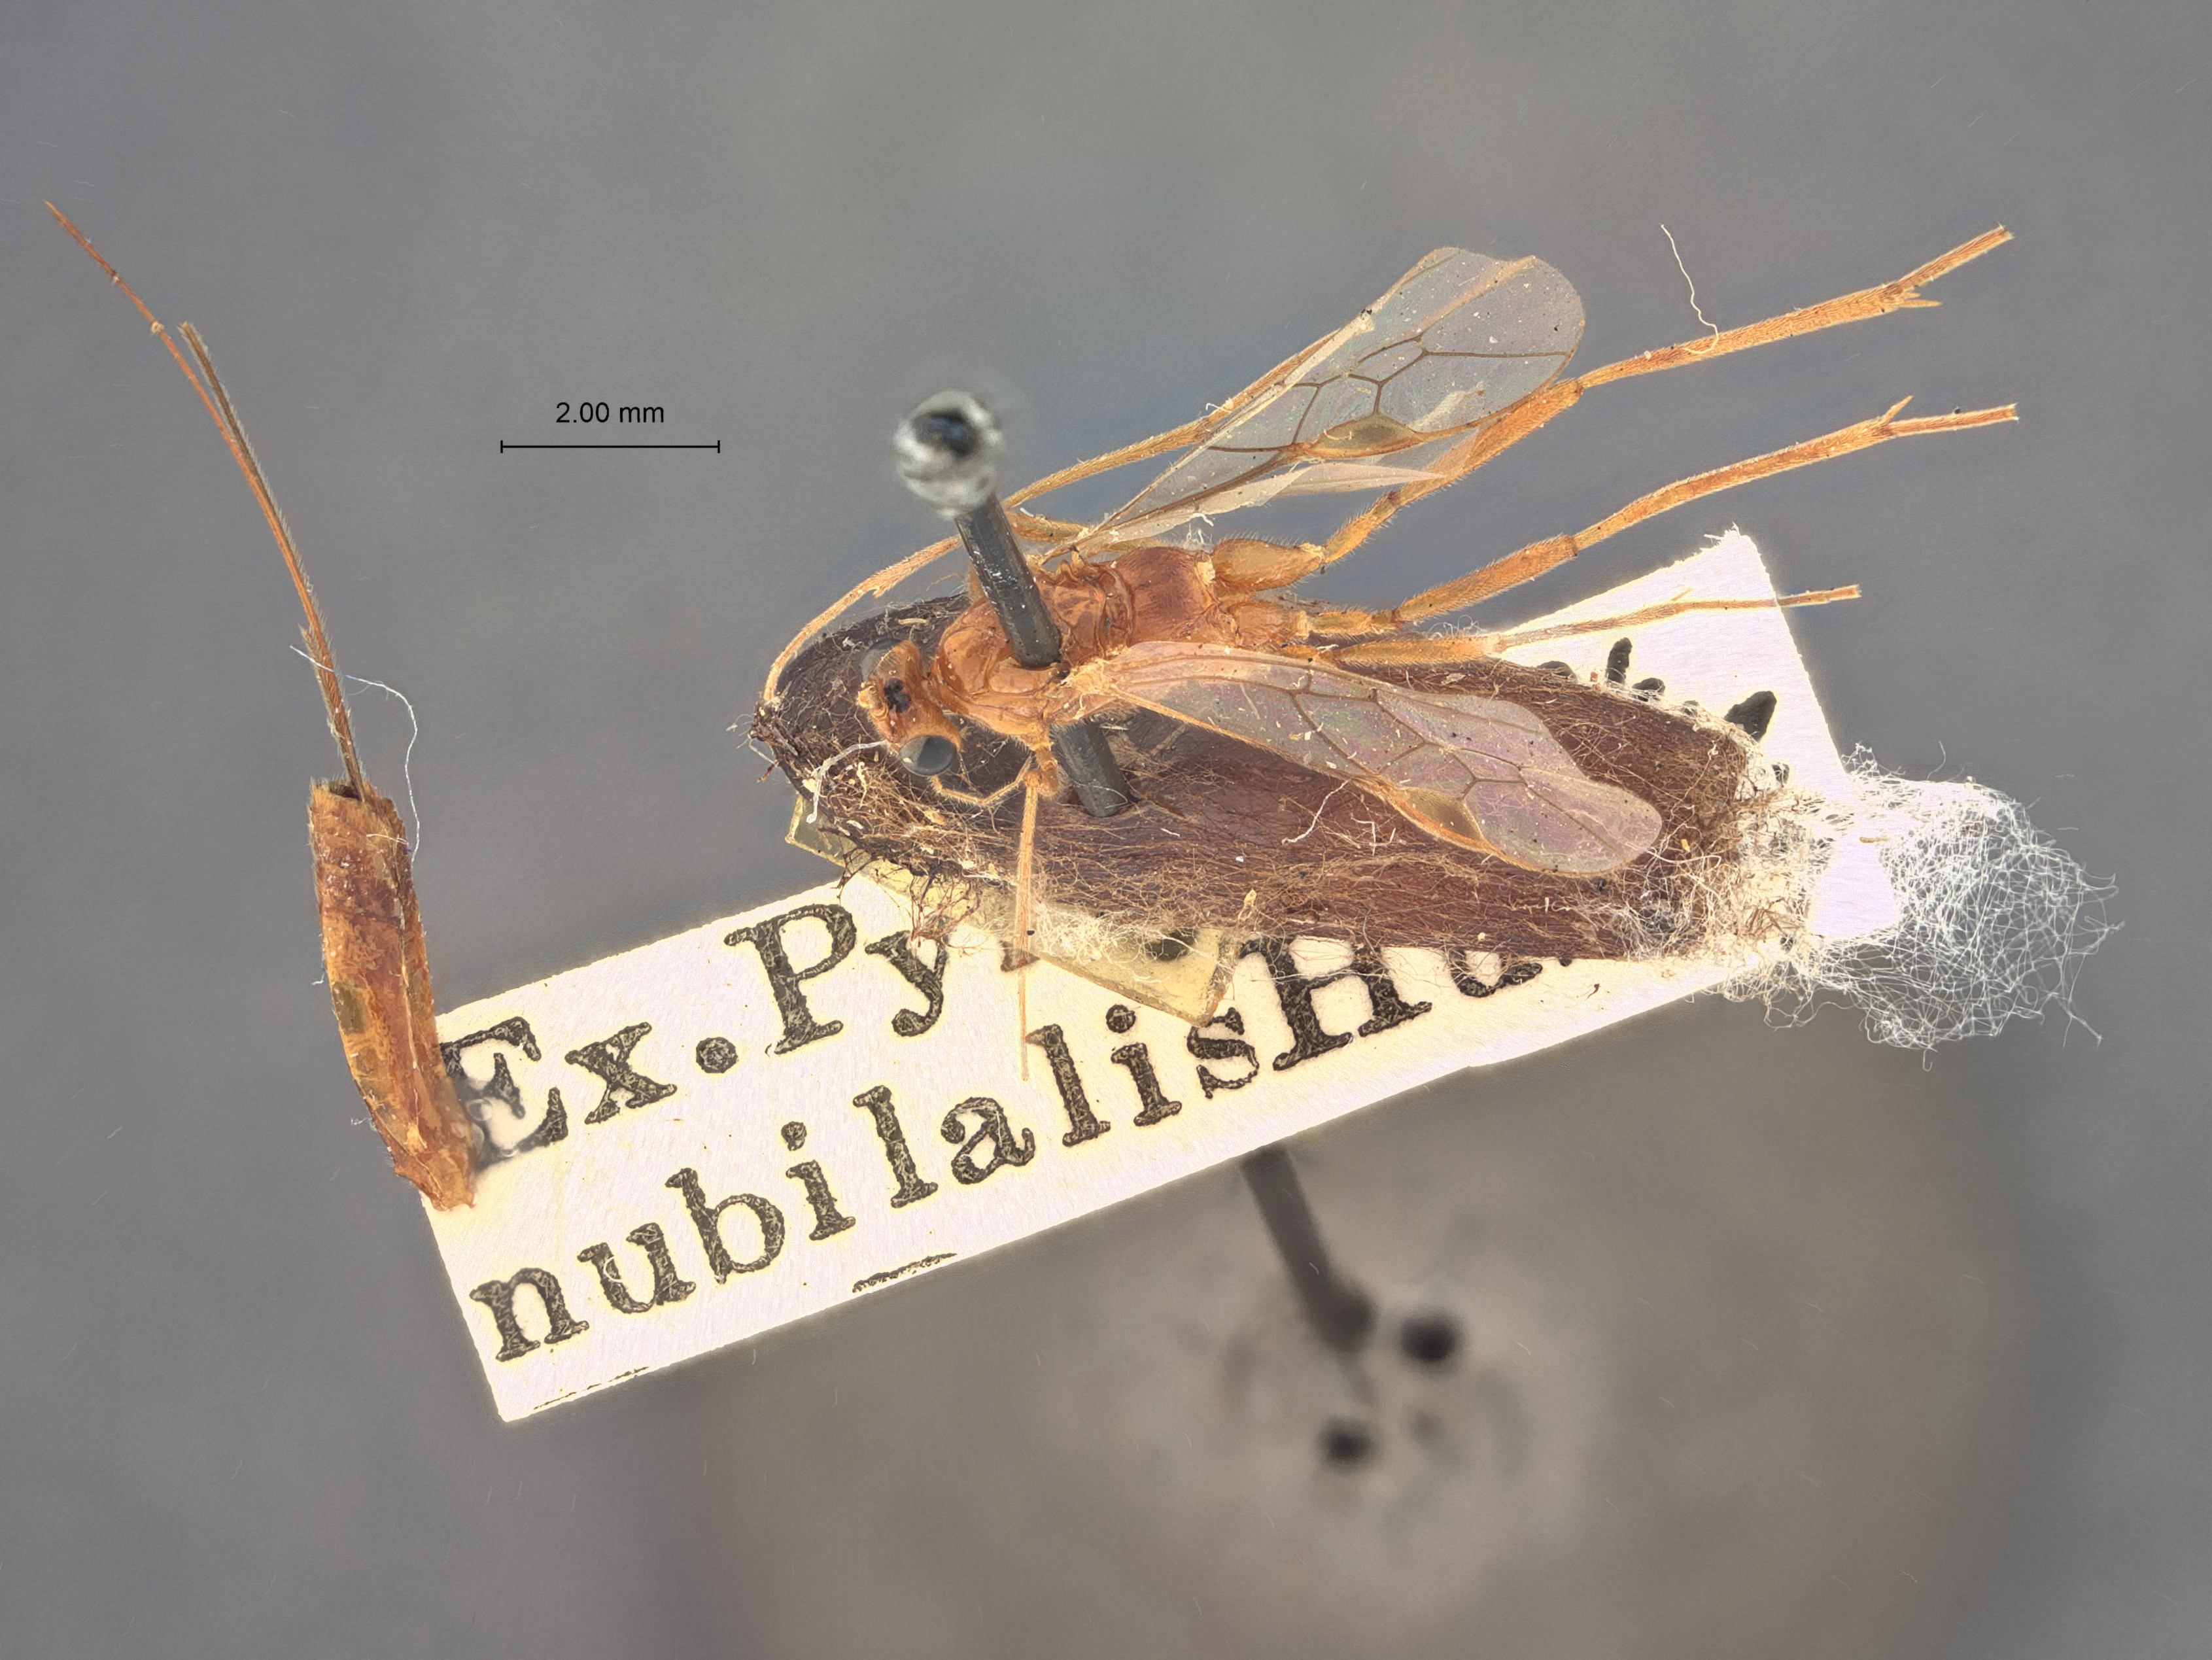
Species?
Macrocentrus robustus
